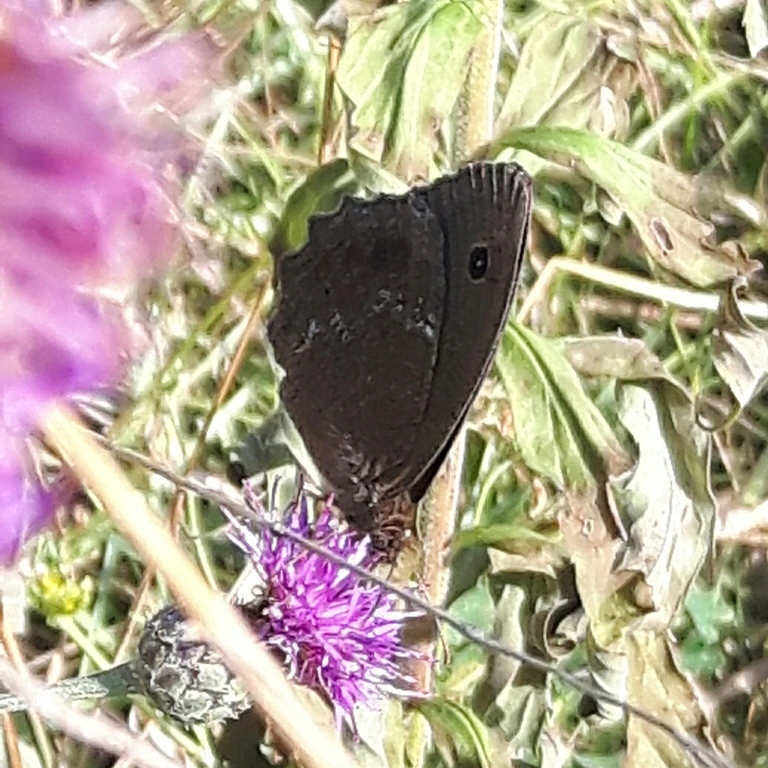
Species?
Minois dryas
